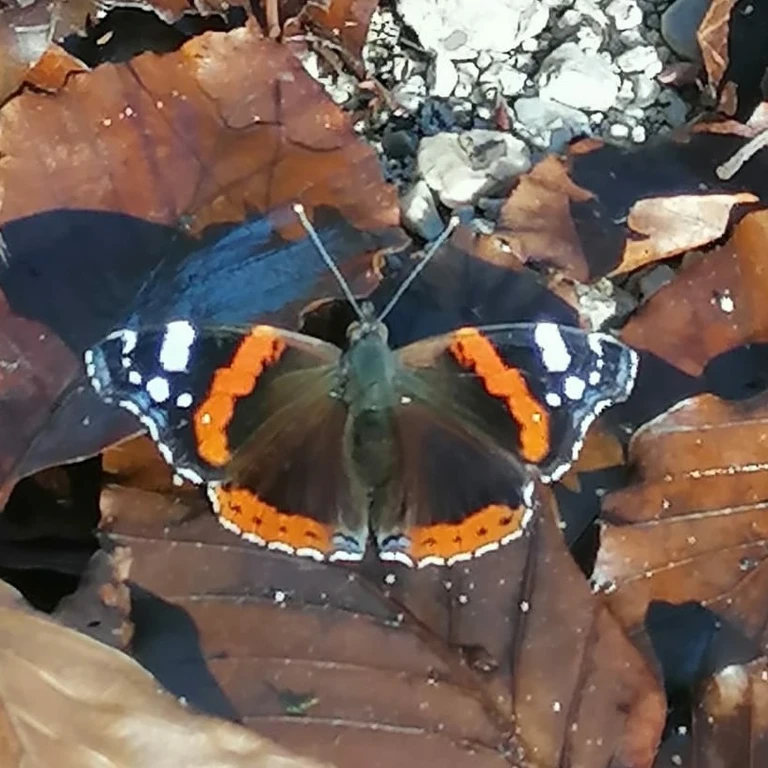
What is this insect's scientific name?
Vanessa atalanta
